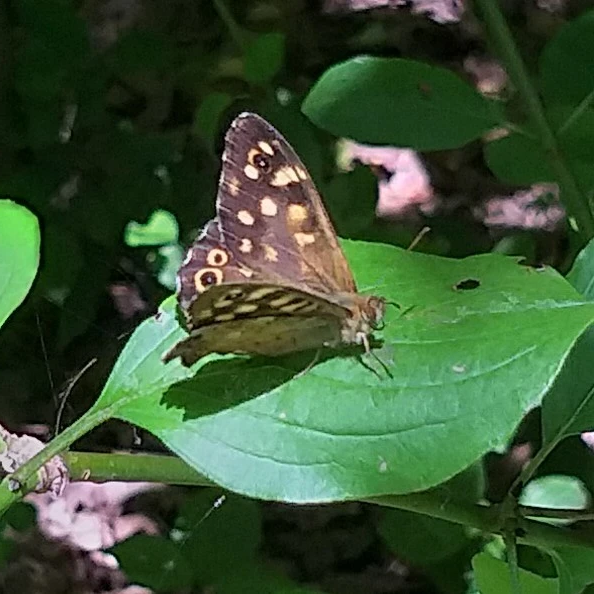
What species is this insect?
Pararge aegeria
